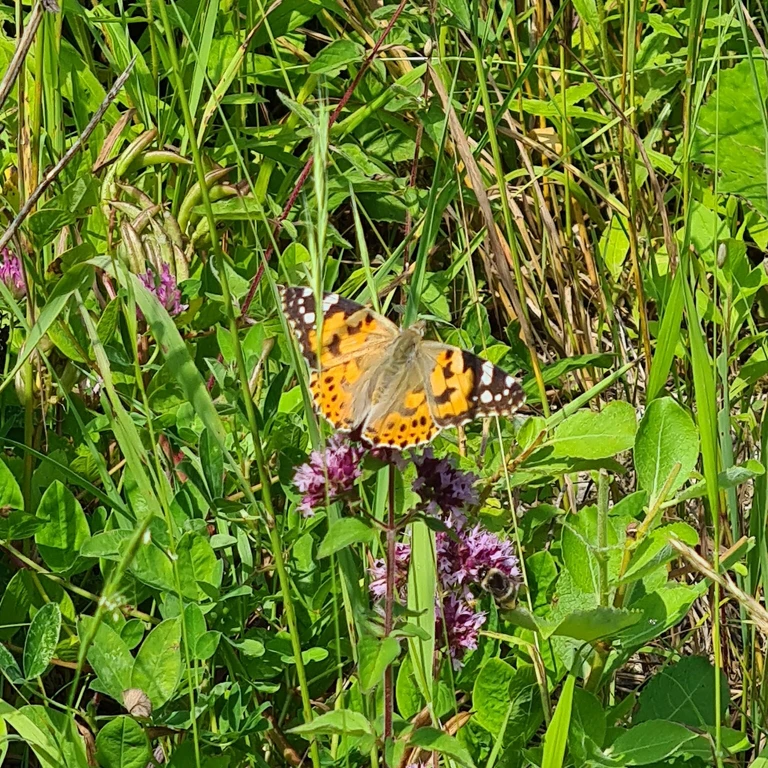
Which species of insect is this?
Vanessa cardui
